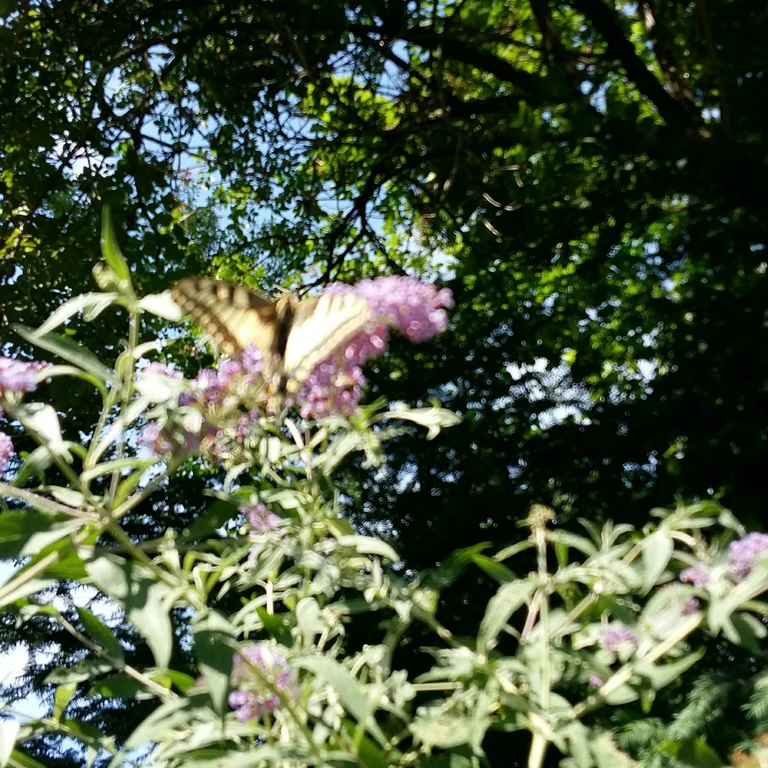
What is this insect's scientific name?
Papilio machaon
